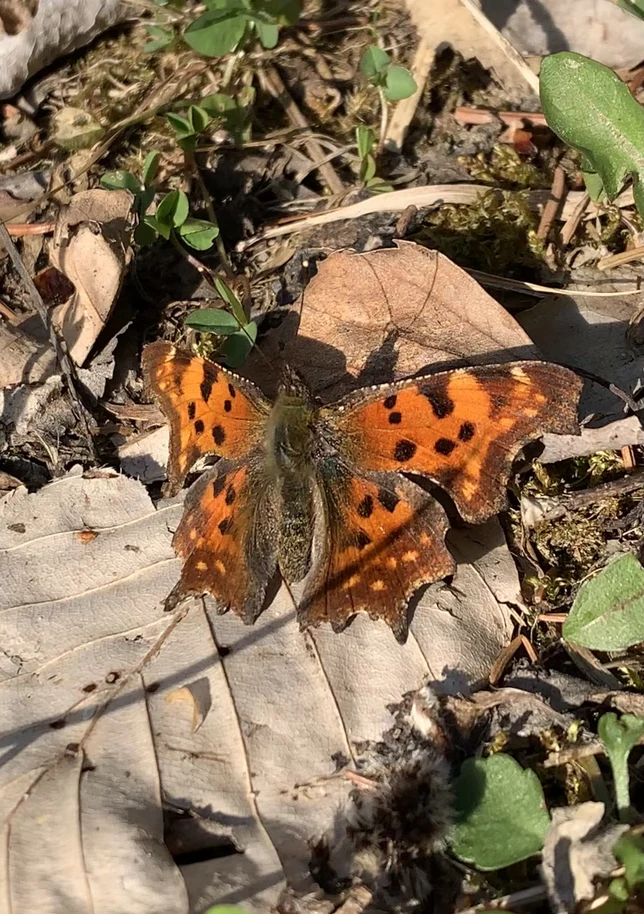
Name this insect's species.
Polygonia c-album
